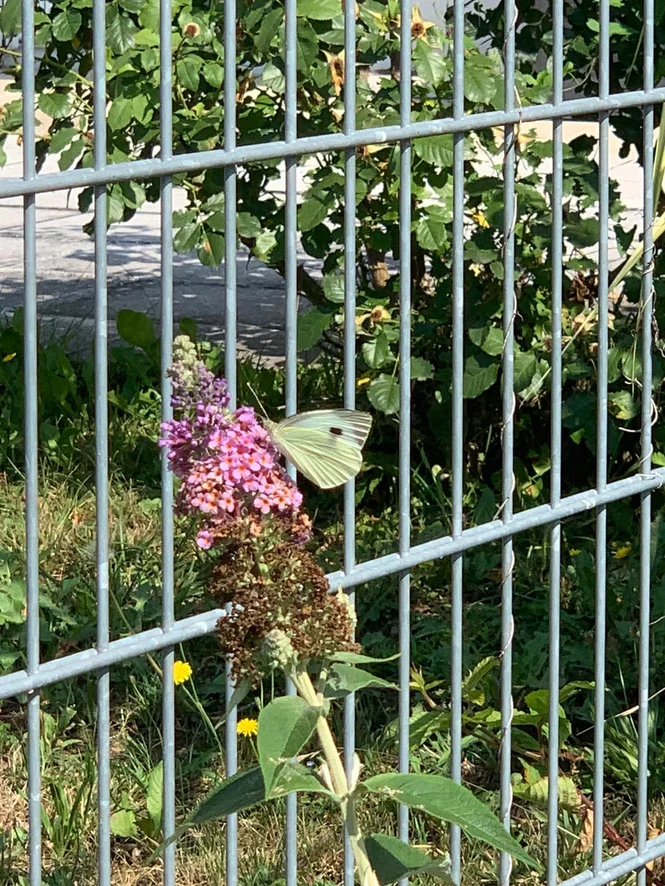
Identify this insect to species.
Pieris brassicae
